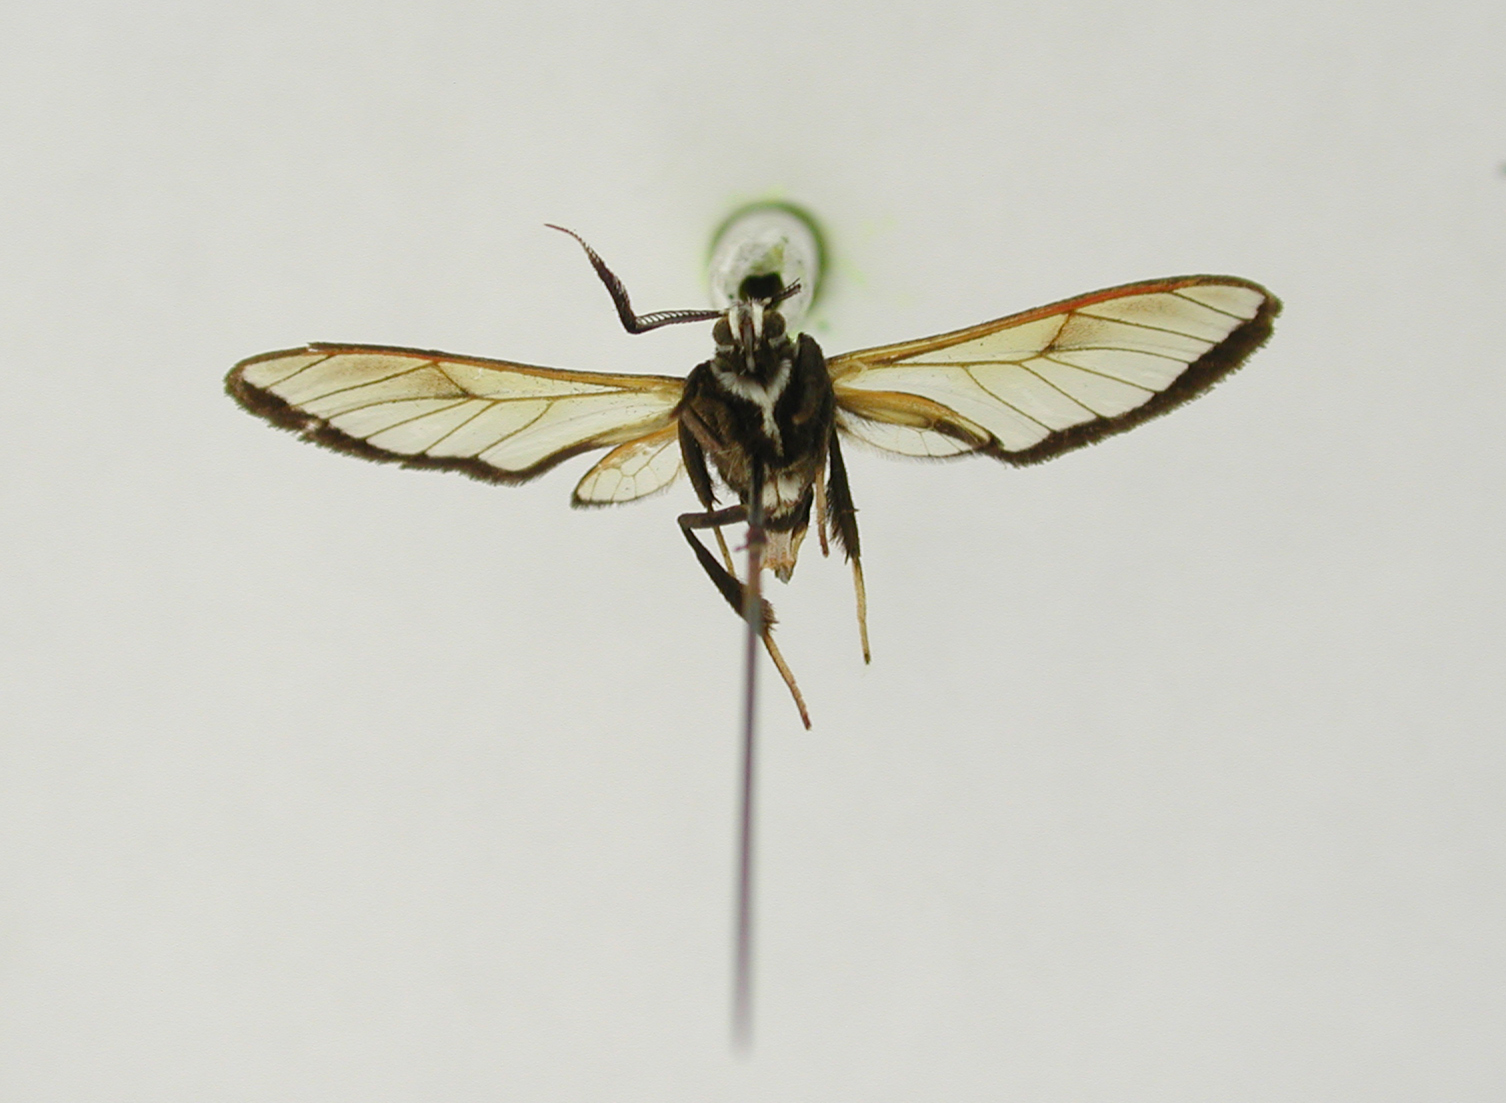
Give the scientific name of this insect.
Eumenogaster caurensis
